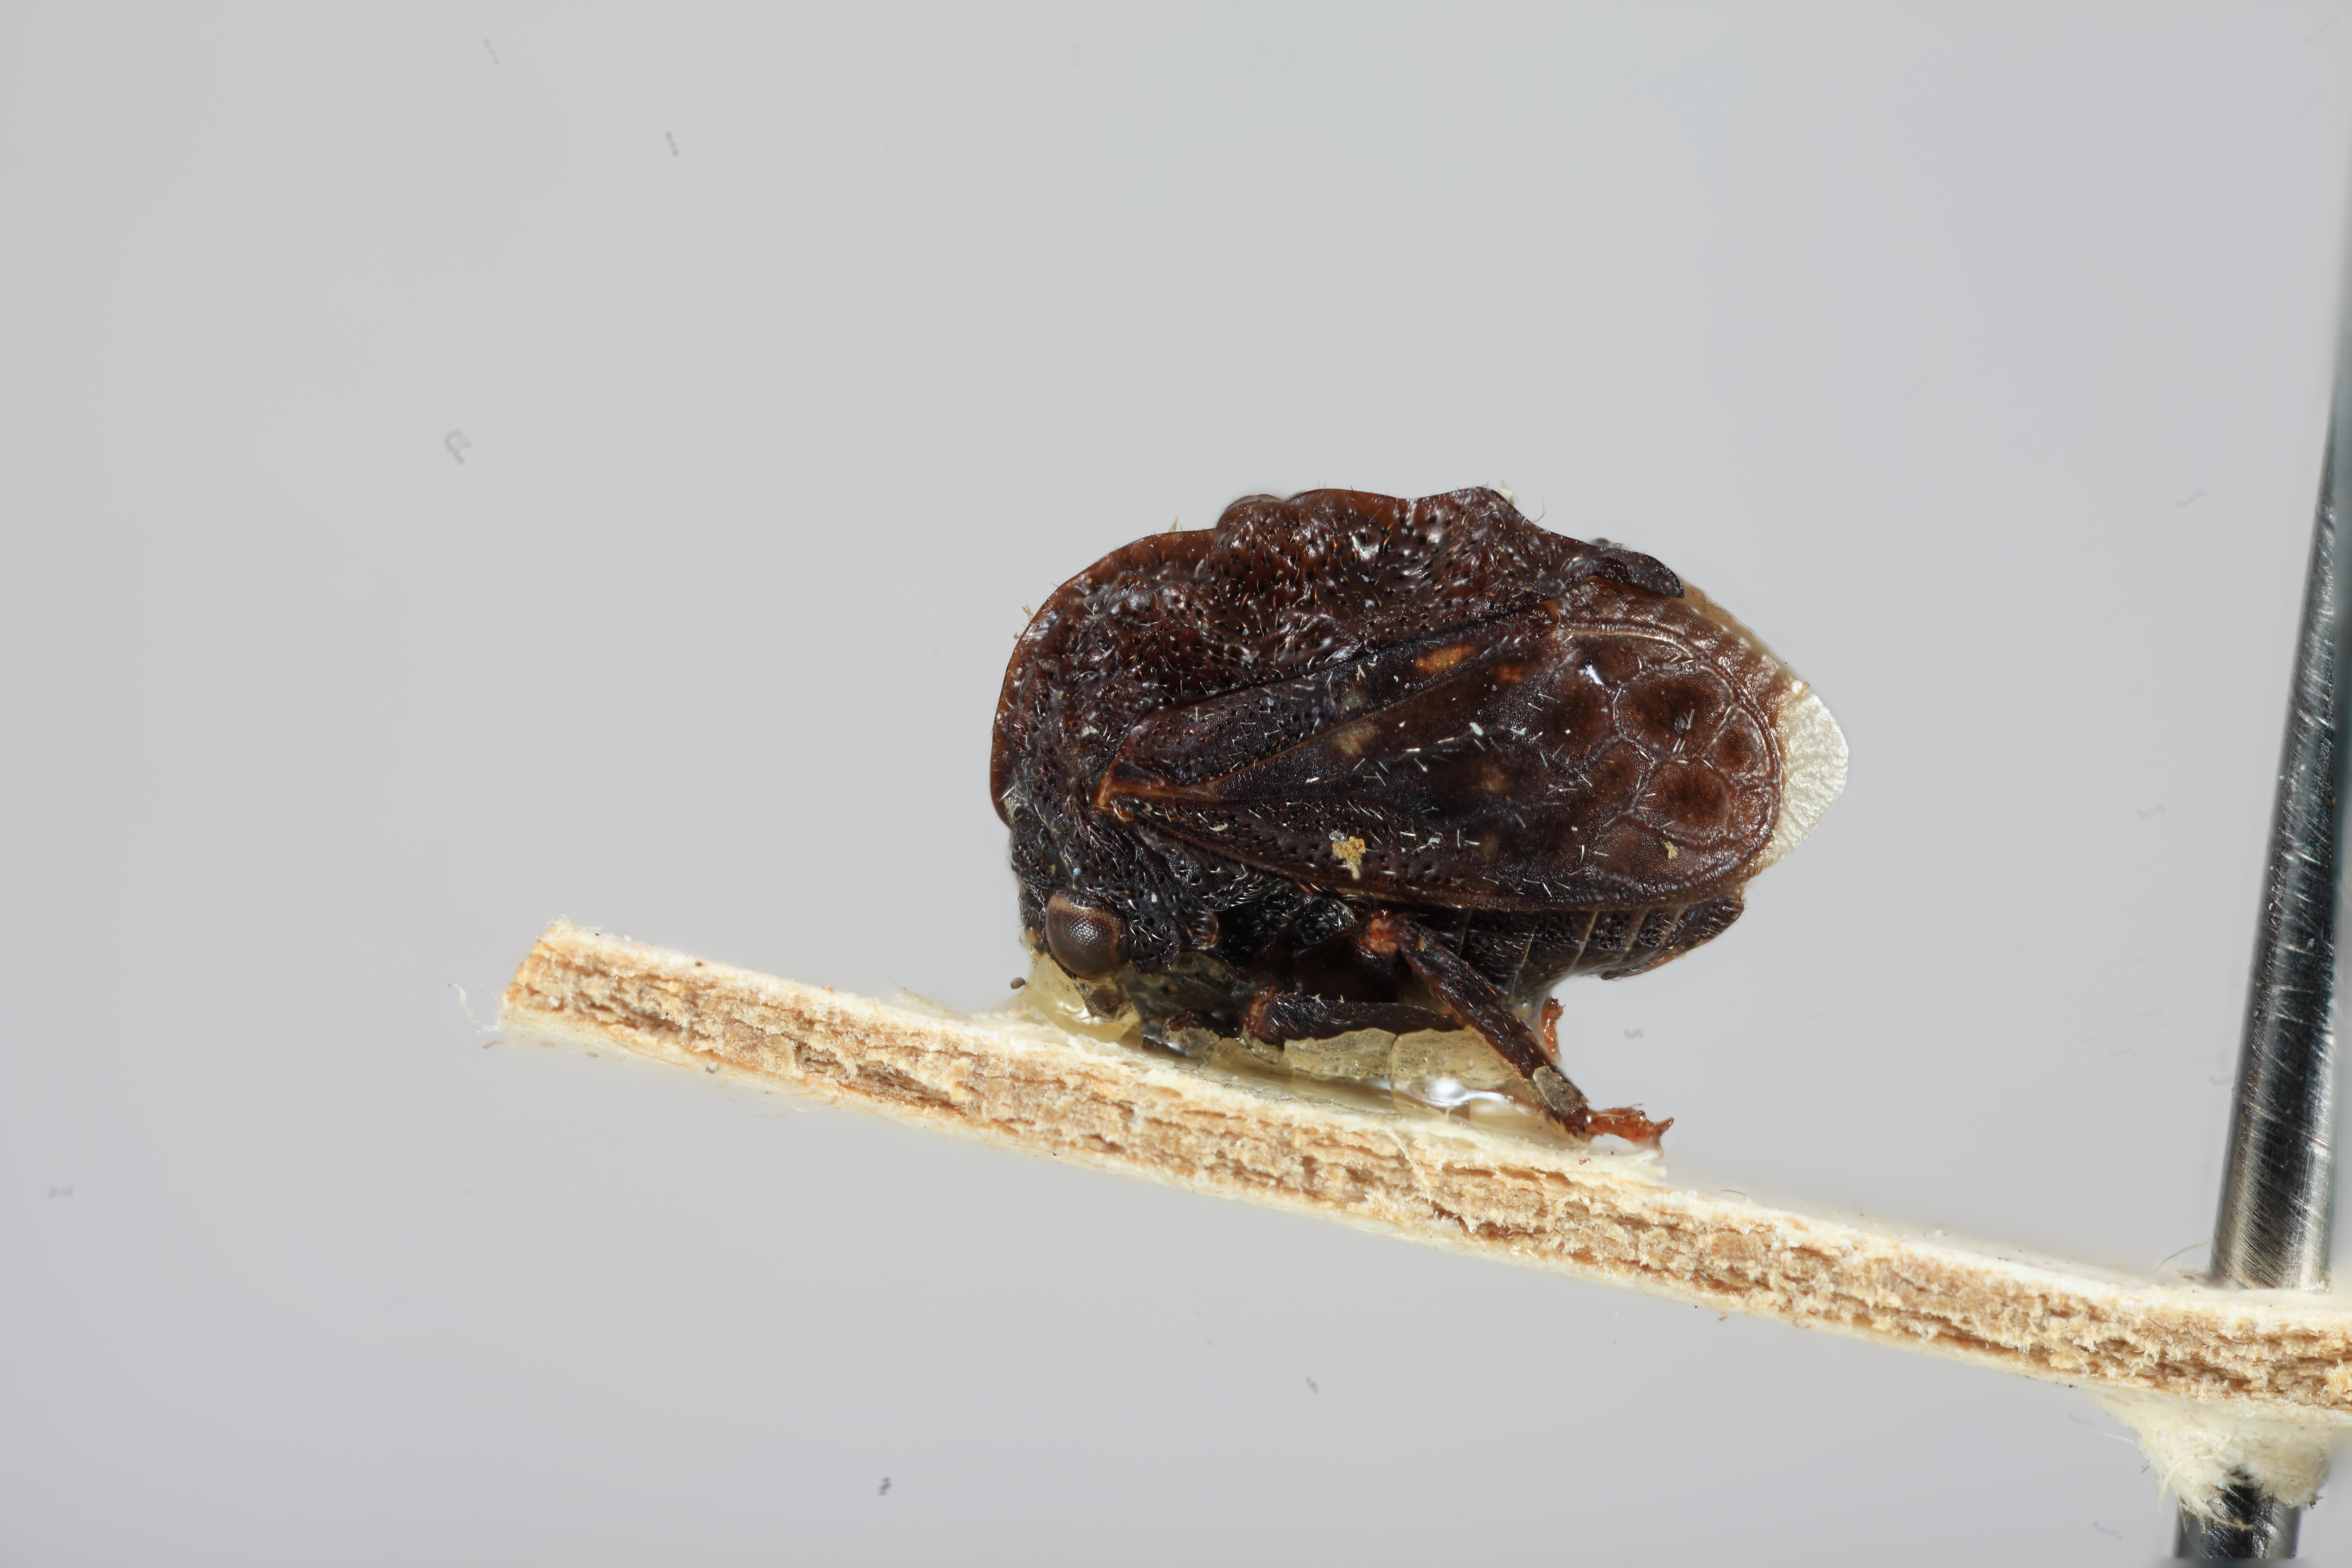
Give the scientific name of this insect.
Bolbonota nigrata
